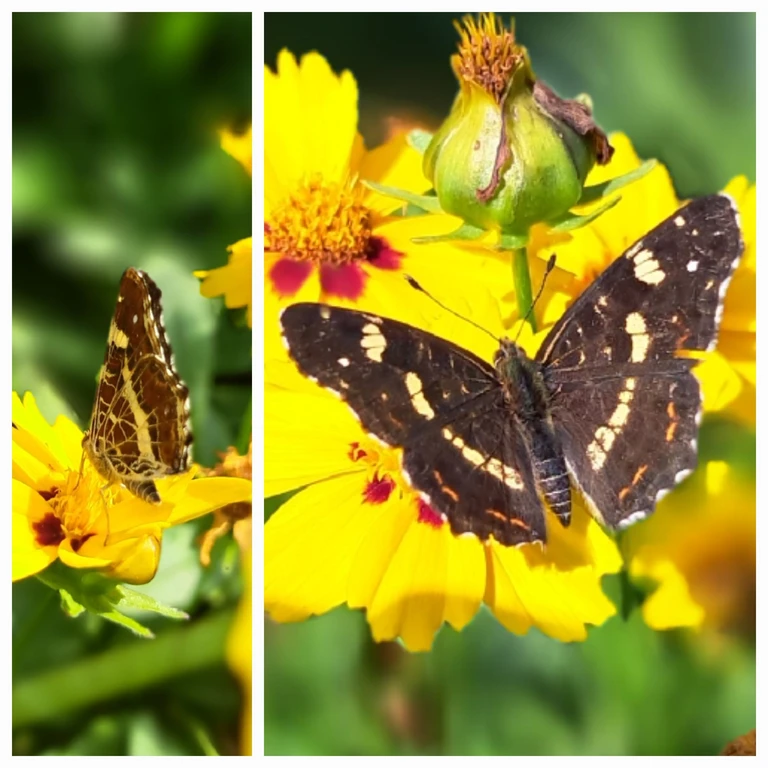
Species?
Araschnia levana
